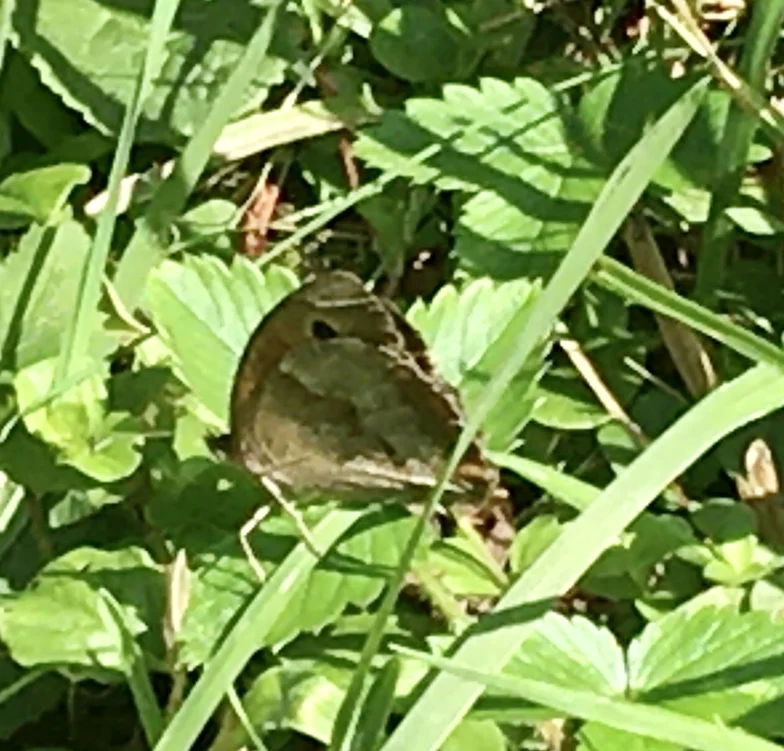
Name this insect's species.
Maniola jurtina
